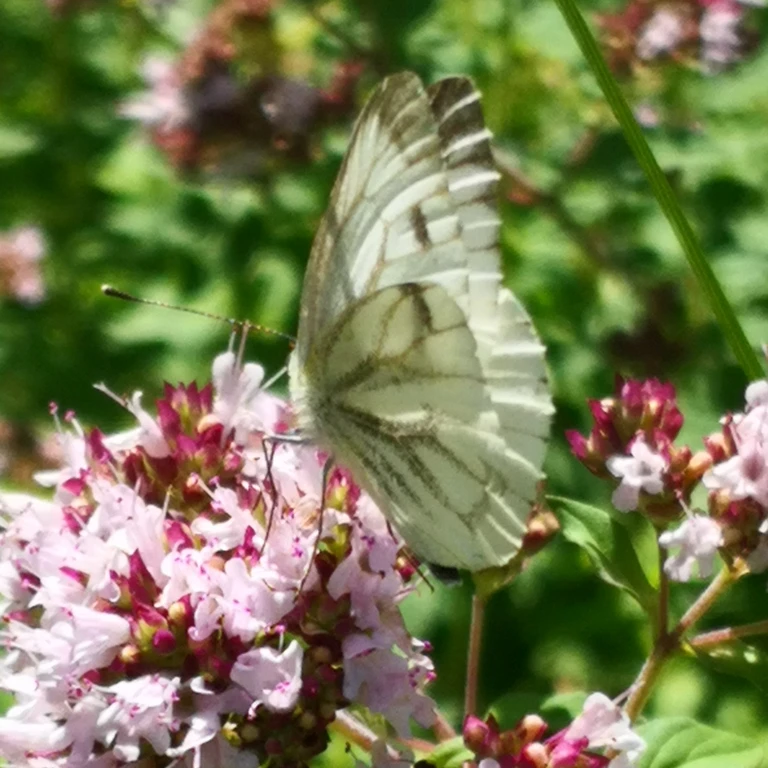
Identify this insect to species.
Pieris napi
